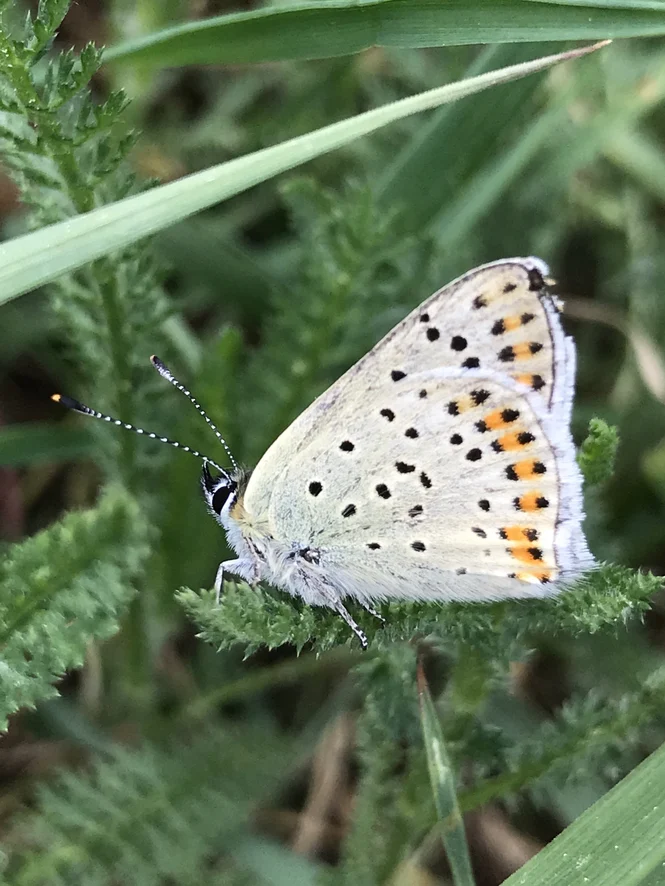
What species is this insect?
Lycaena tityrus (also Loweia tityrus)
